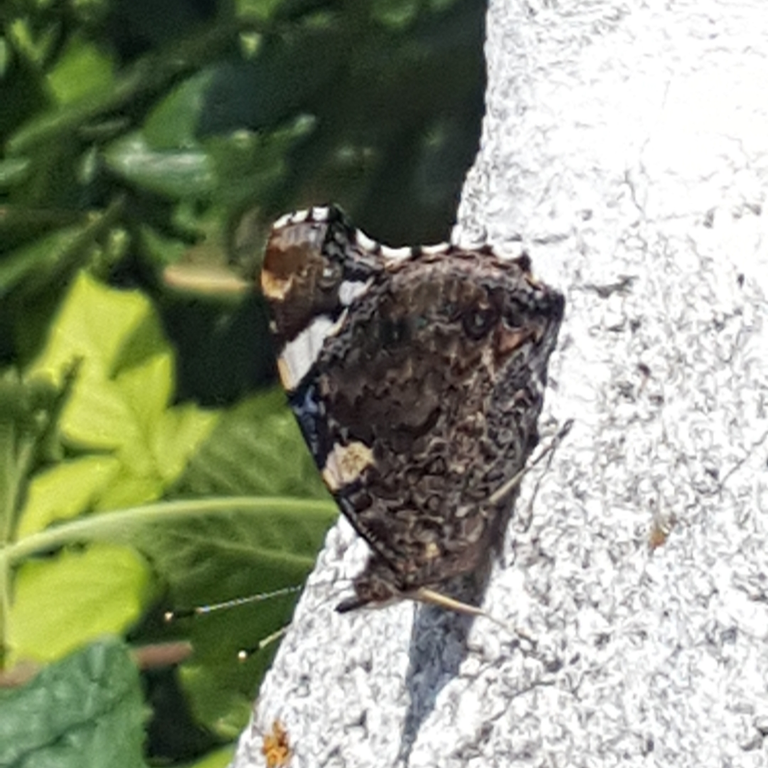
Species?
Vanessa atalanta
